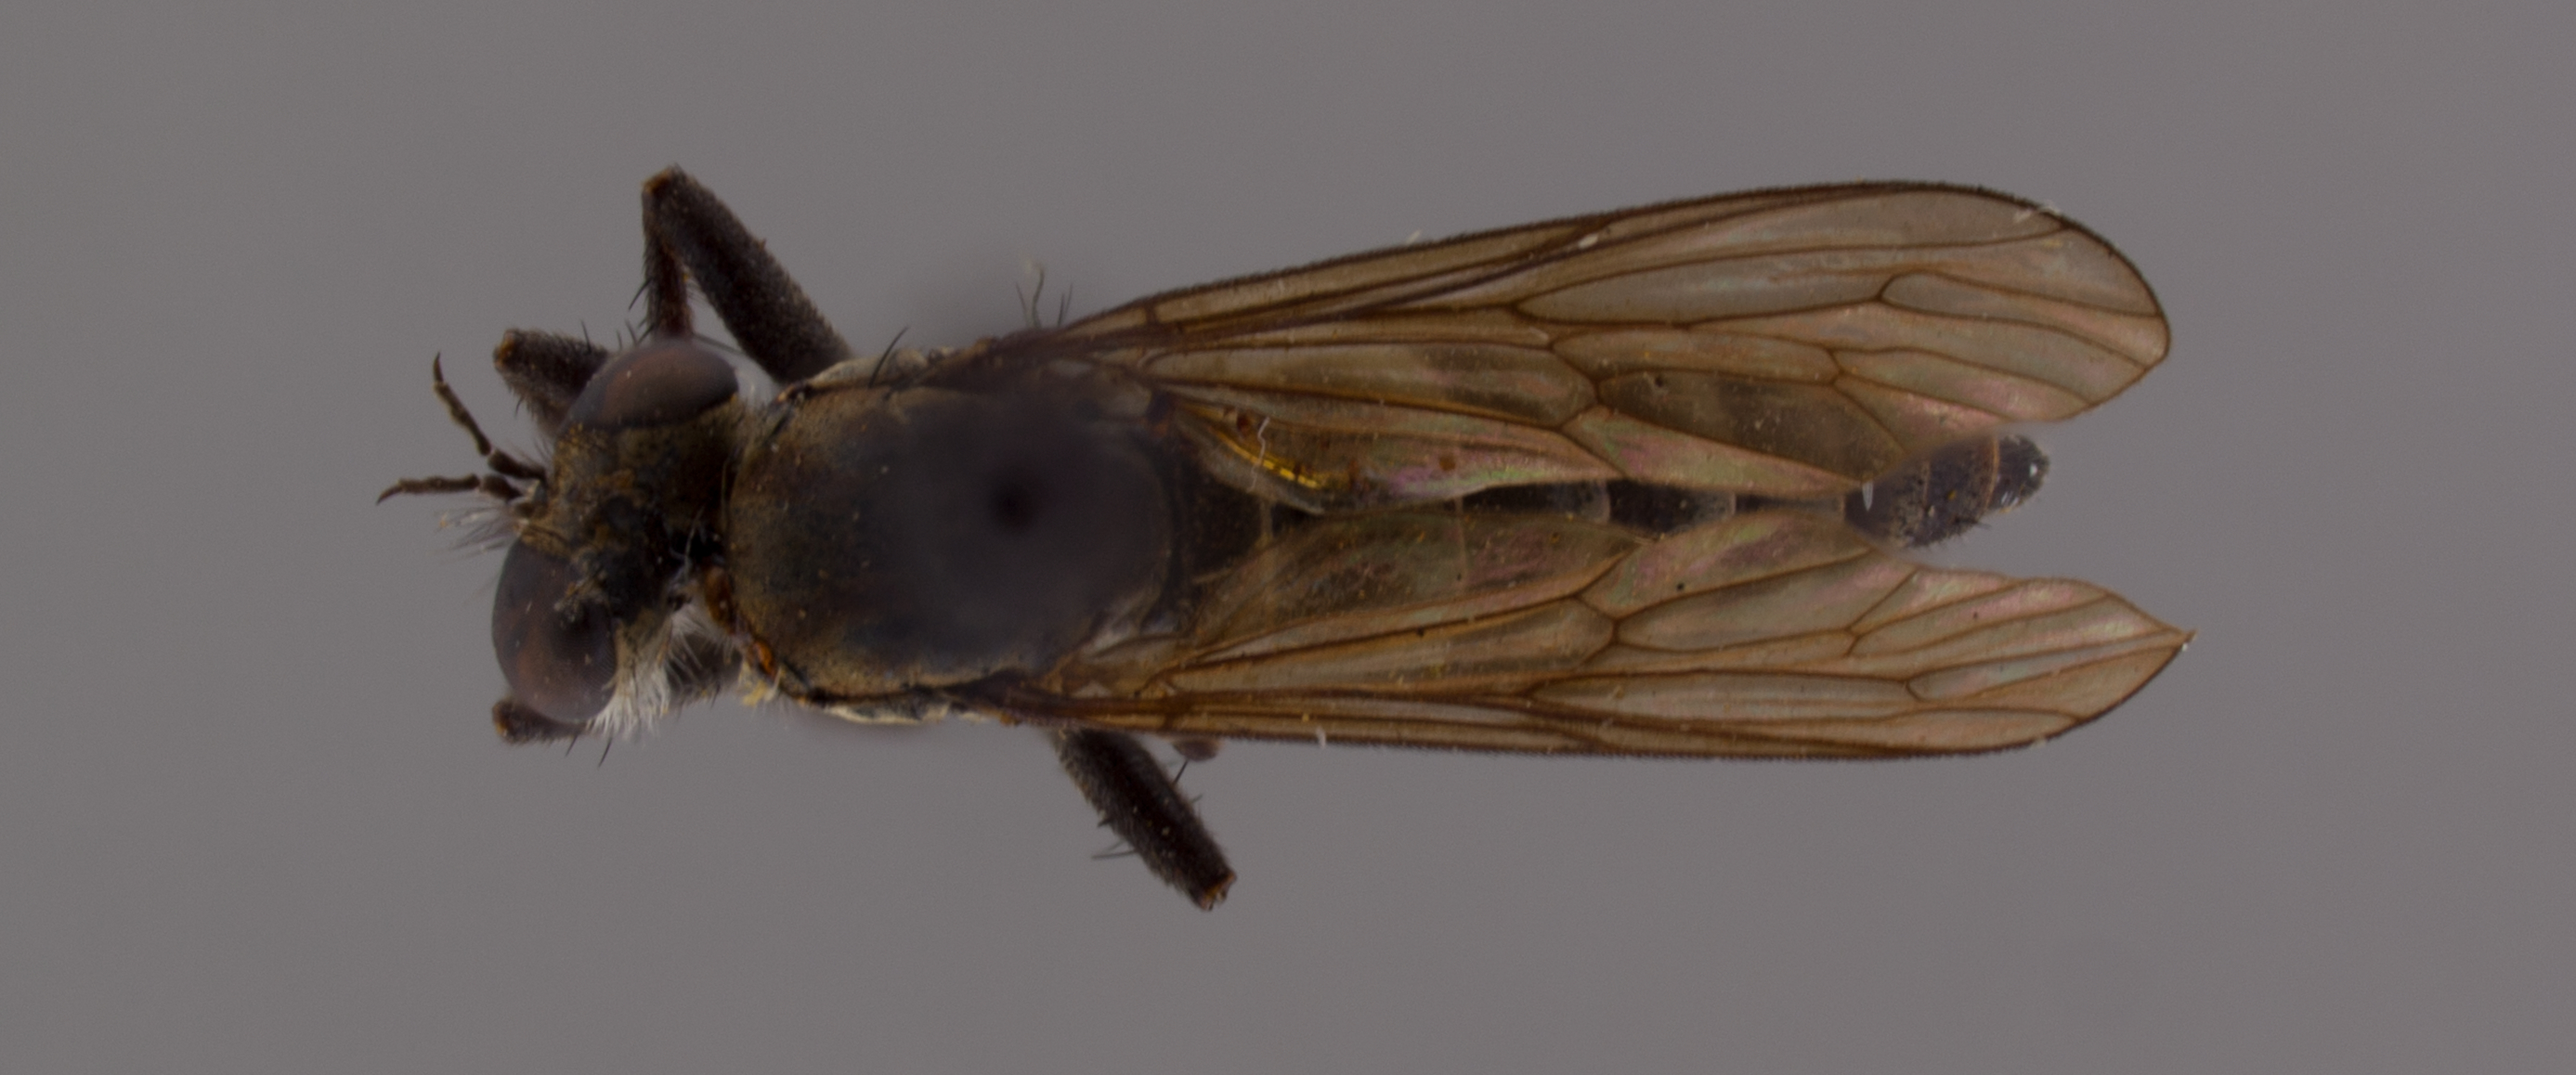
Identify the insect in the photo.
Lasiopogon fumipennis
